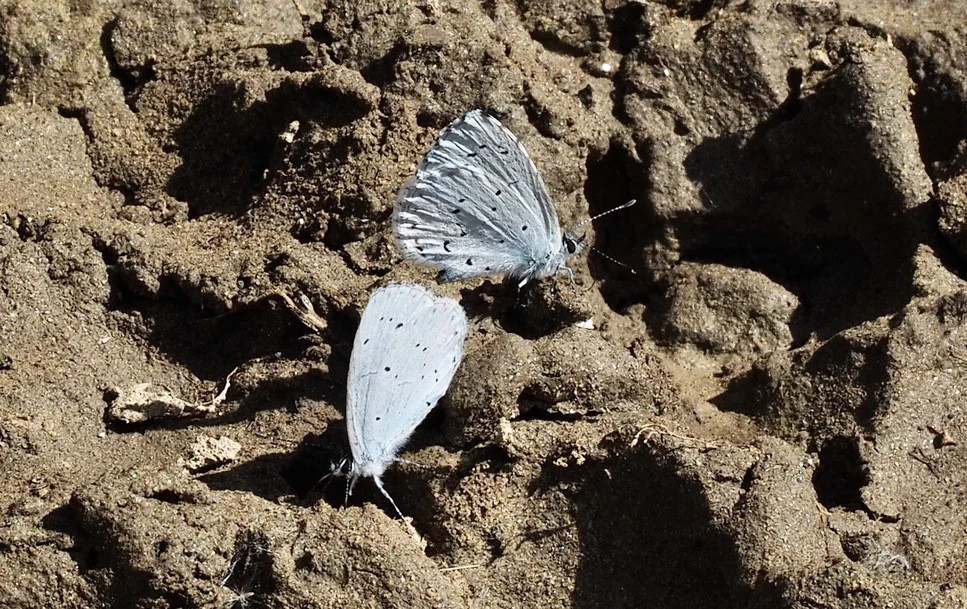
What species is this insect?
Celastrina argiolus
